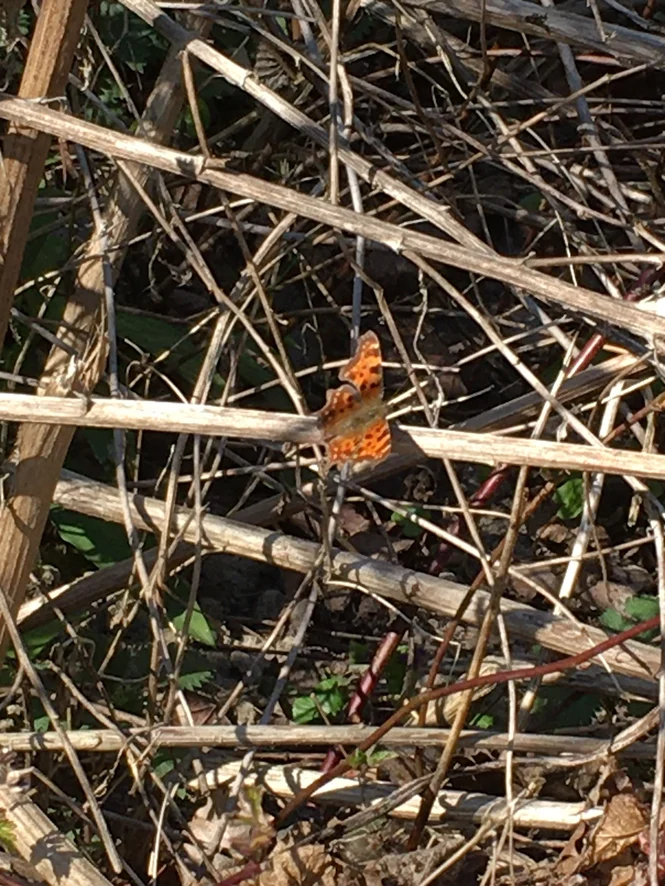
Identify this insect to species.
Polygonia c-album
